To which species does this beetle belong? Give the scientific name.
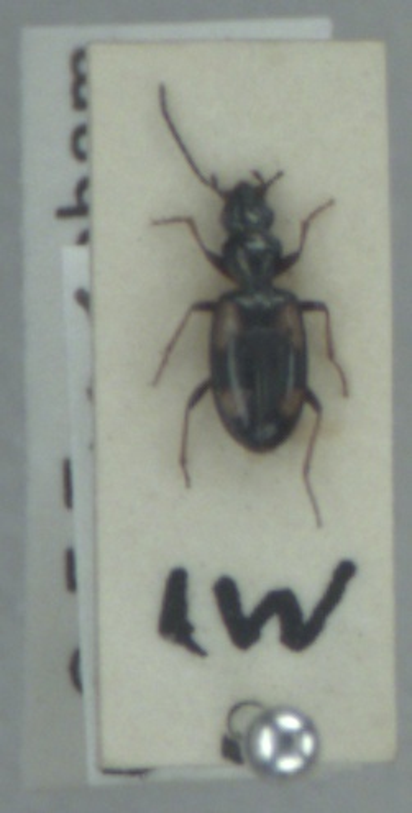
Bembidion illigeri
